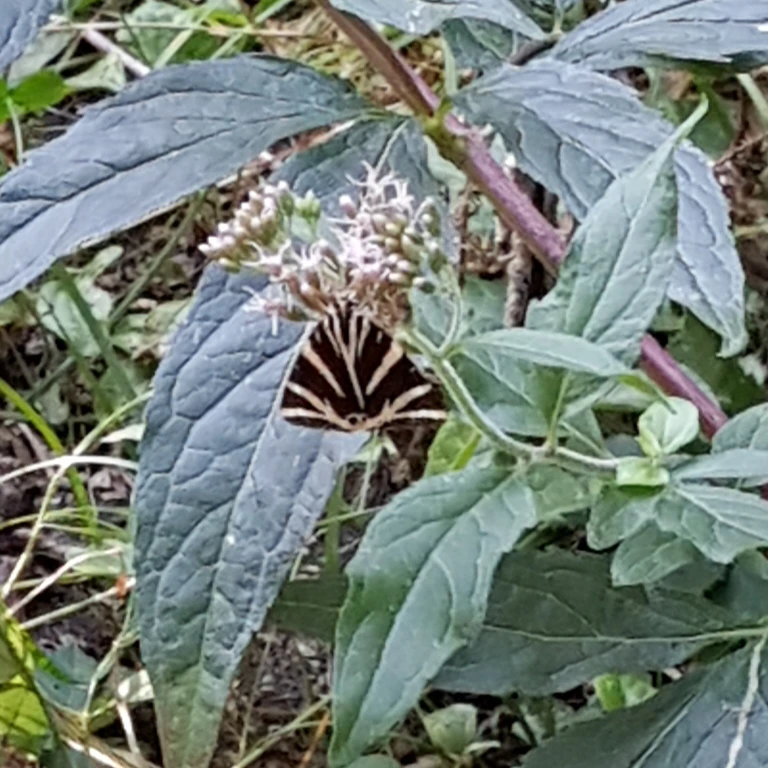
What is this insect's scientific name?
Euplagia quadripunctaria
